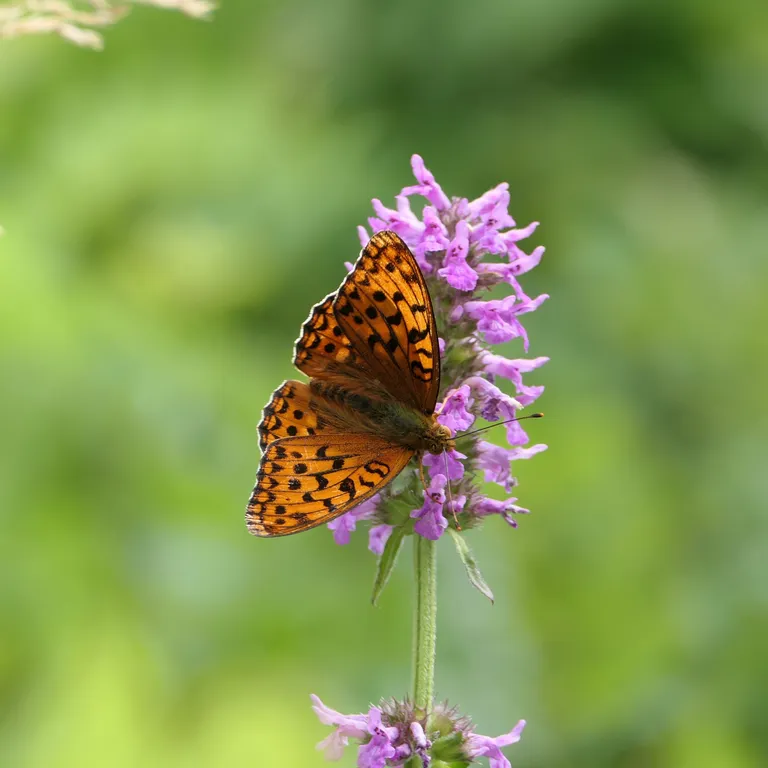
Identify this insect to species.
Fabriciana adippe
